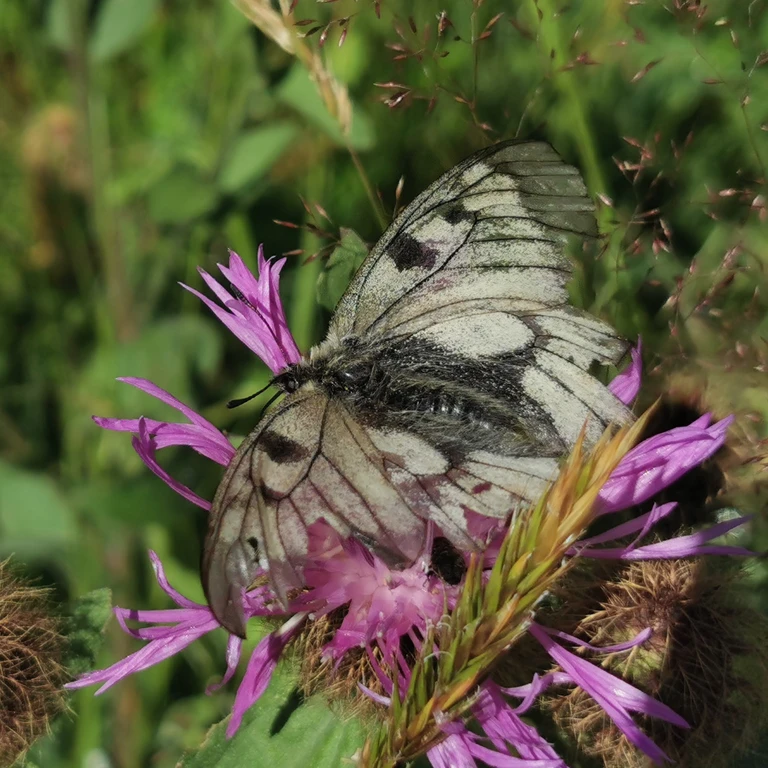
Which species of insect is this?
Parnassius mnemosyne
